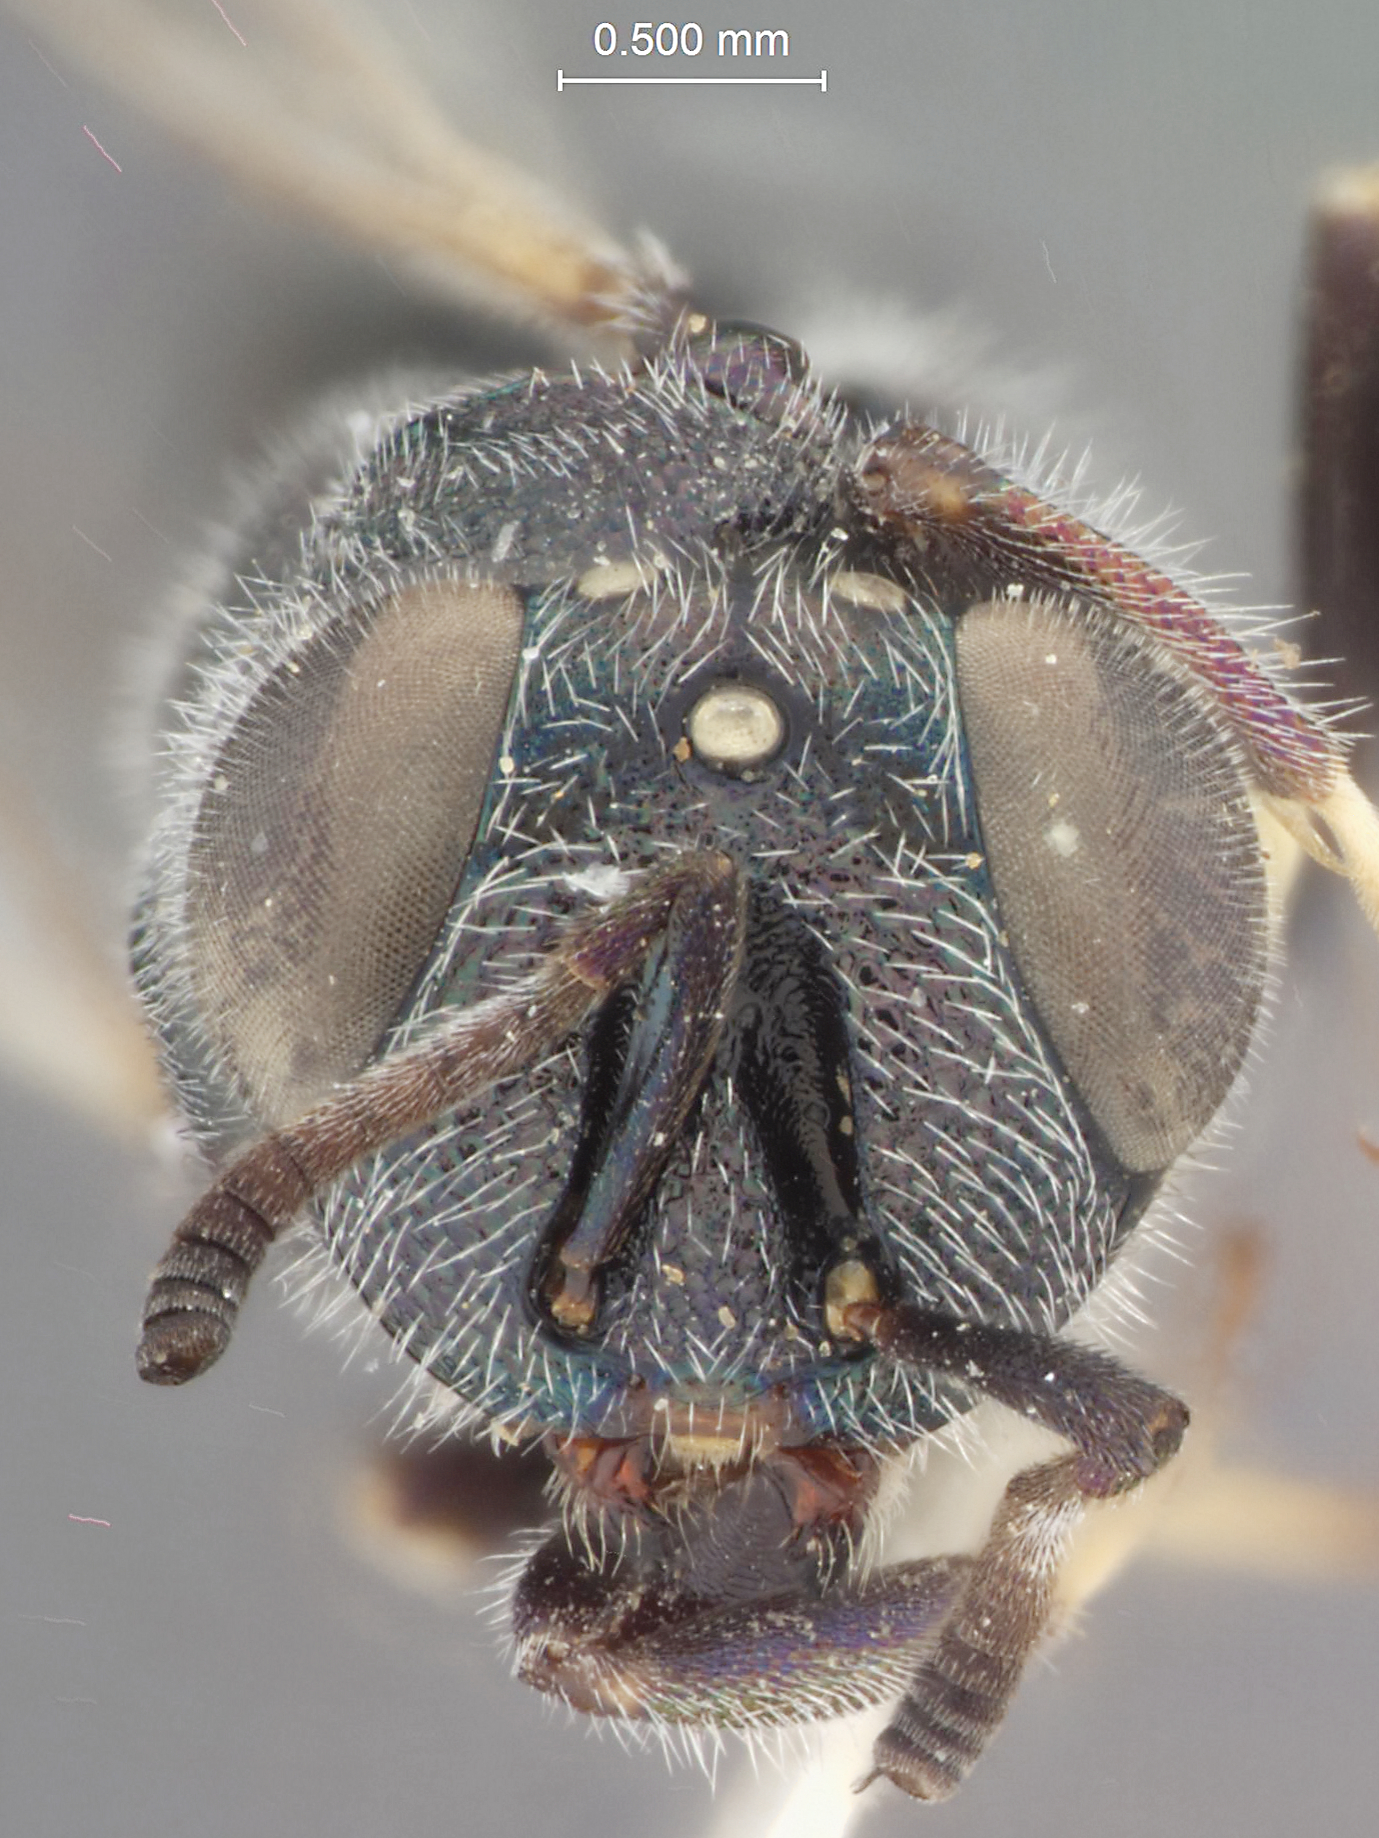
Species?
Amoturaa caelata
